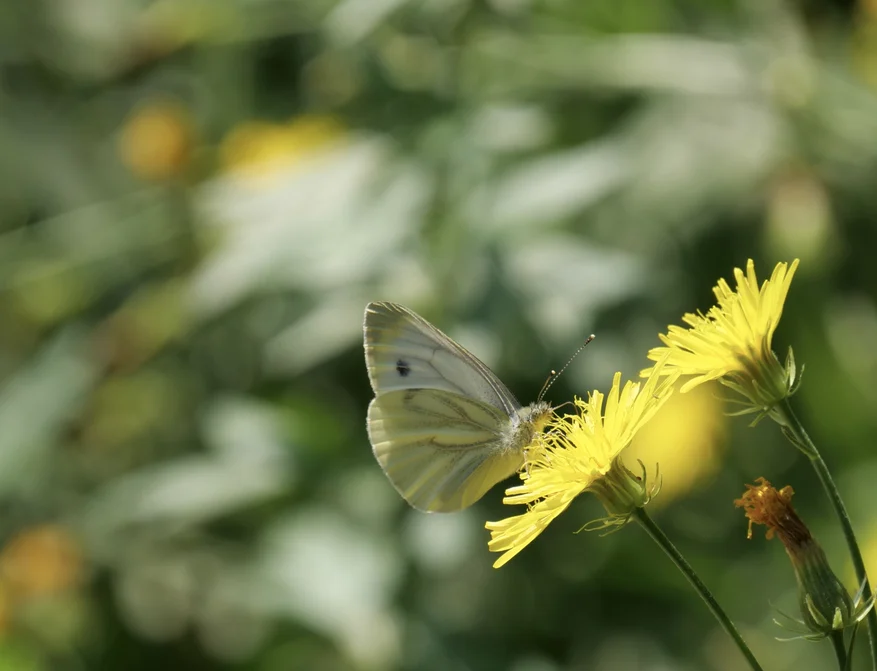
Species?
Pieris napi
